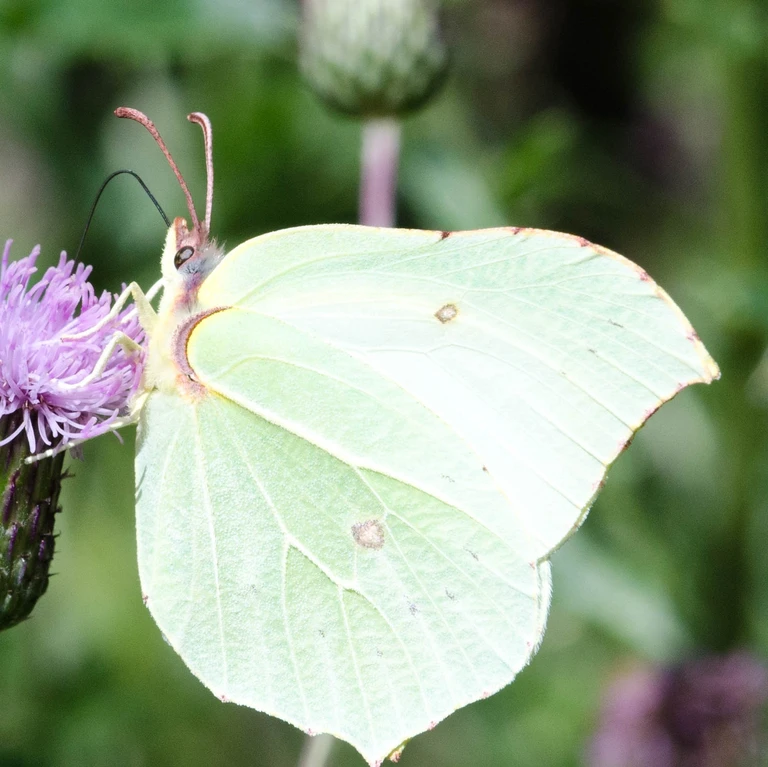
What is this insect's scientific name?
Gonepteryx rhamni
